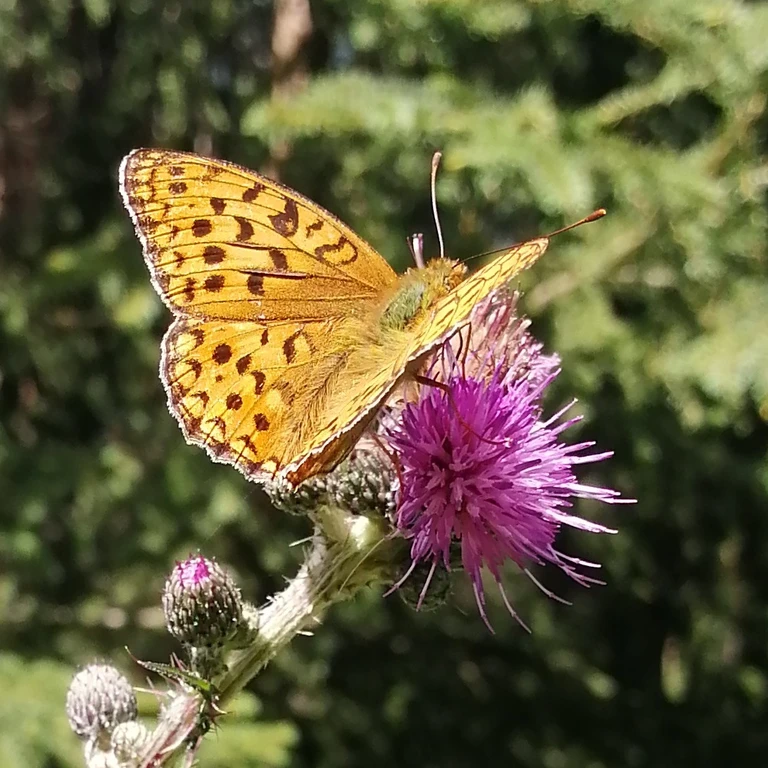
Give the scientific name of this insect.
Fabriciana adippe
